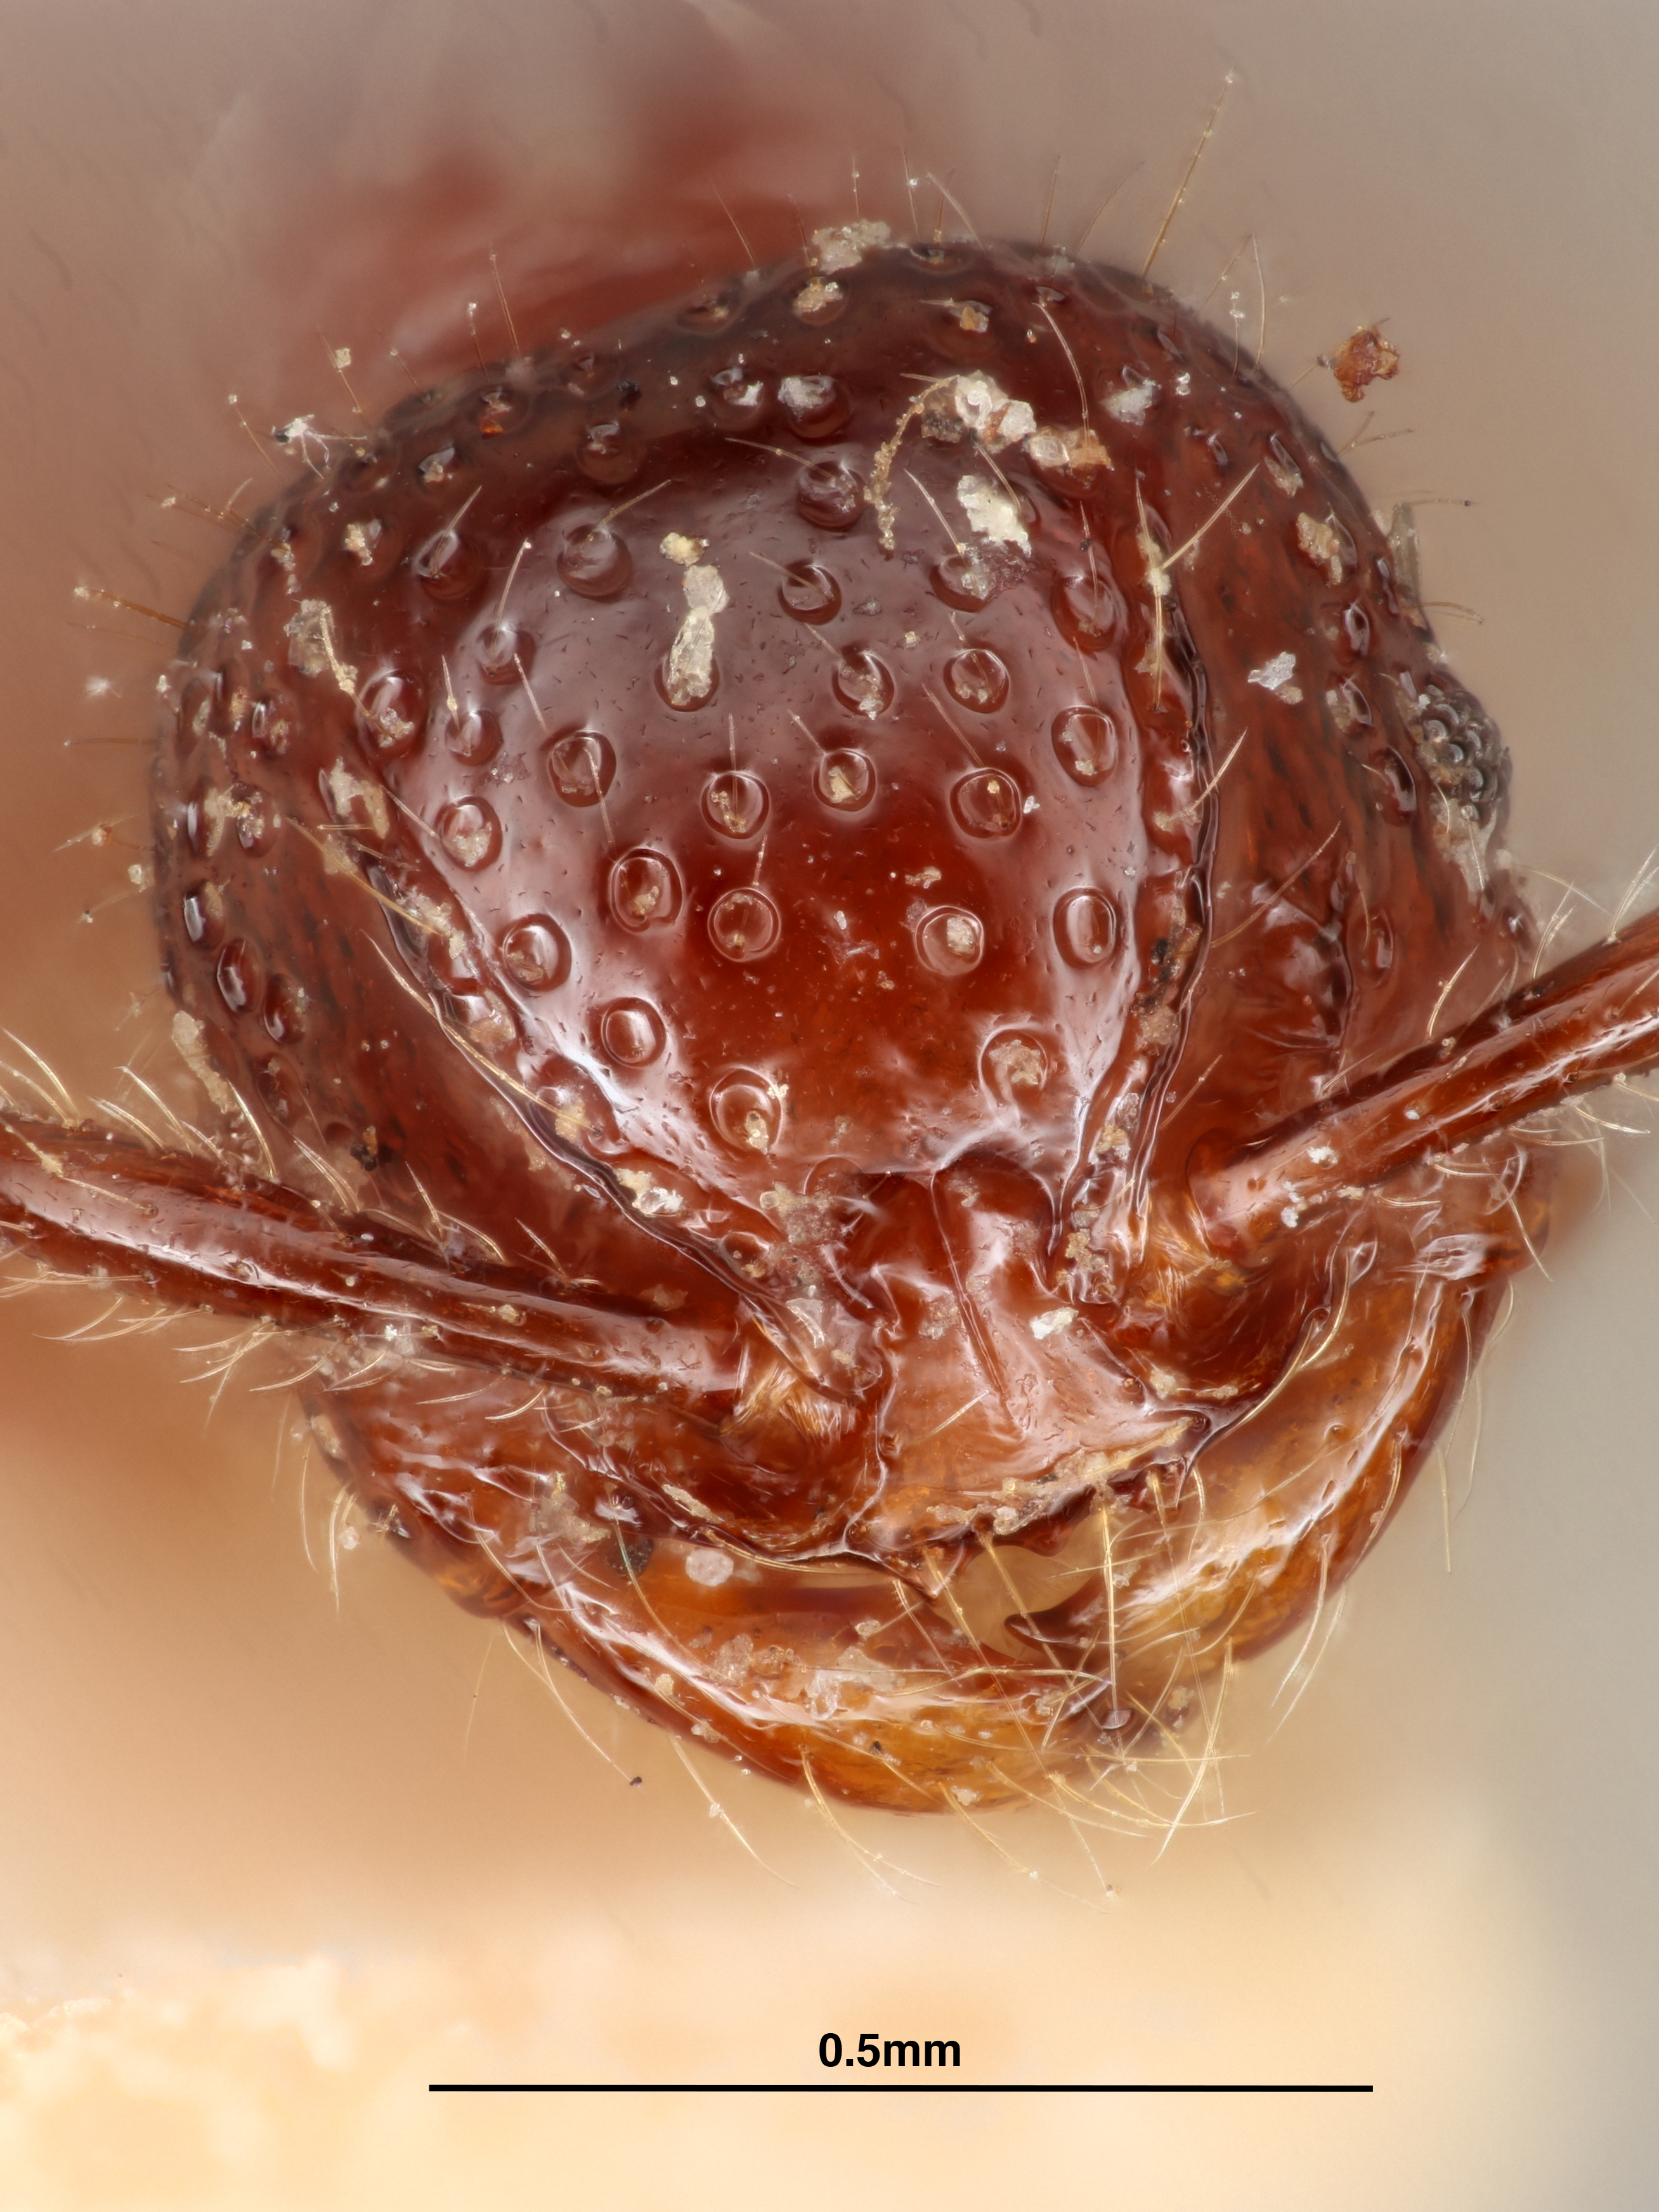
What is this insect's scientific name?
Pristomyrmex obesus
